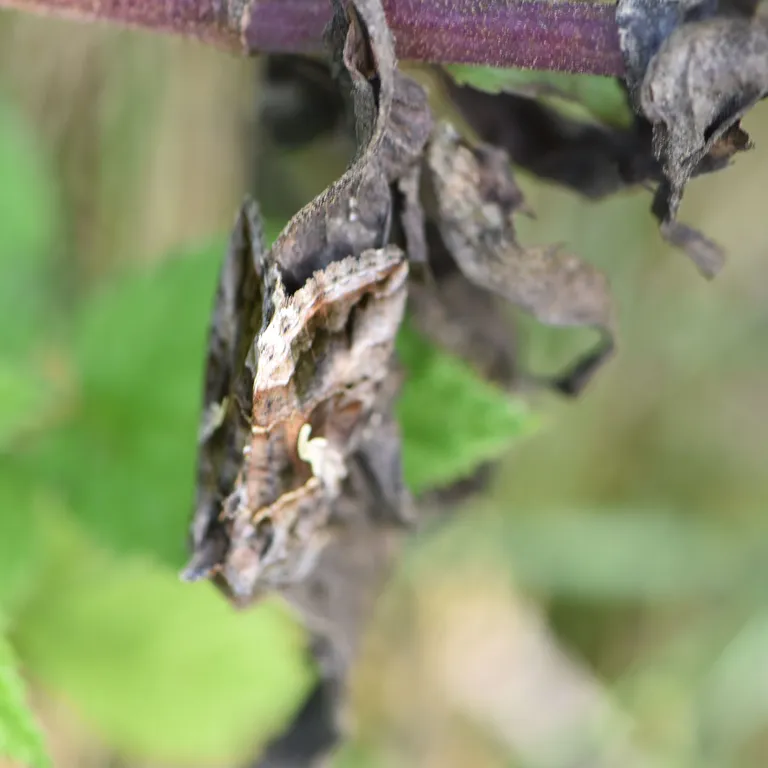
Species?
Autographa gamma
